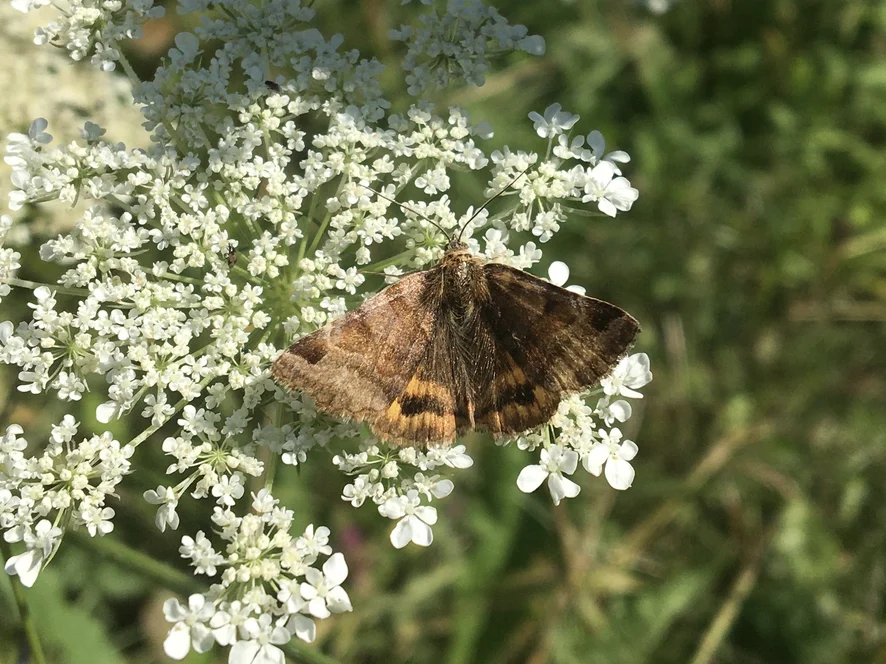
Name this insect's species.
Euclidia glyphica
